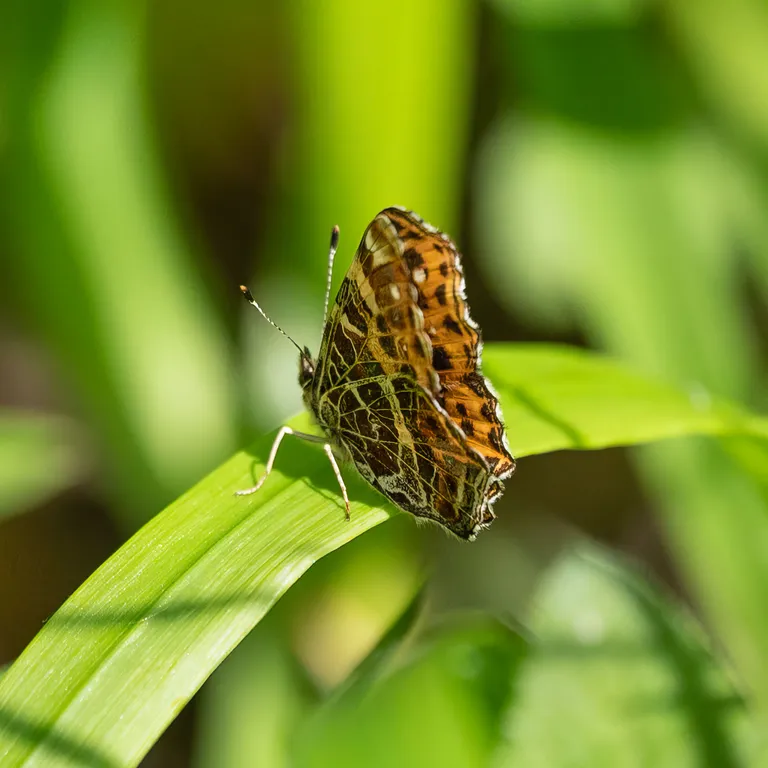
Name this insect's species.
Araschnia levana
